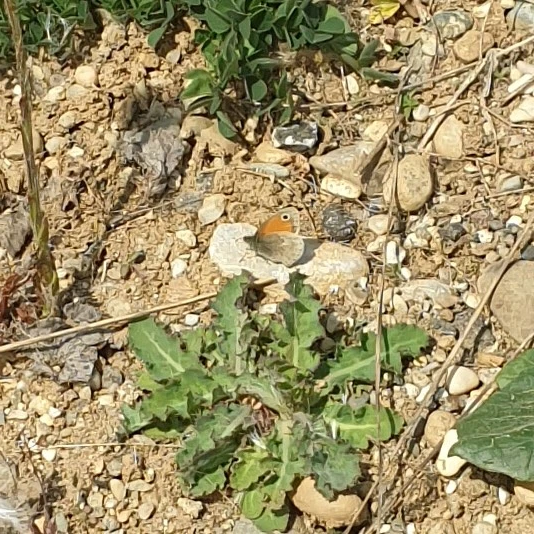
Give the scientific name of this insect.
Coenonympha pamphilus
